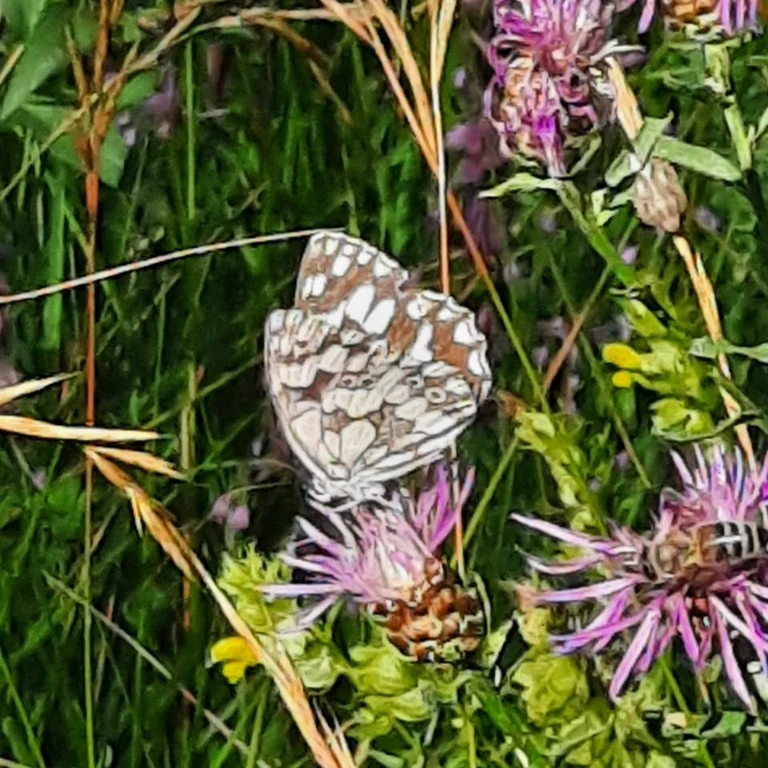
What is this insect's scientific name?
Melanargia galathea
